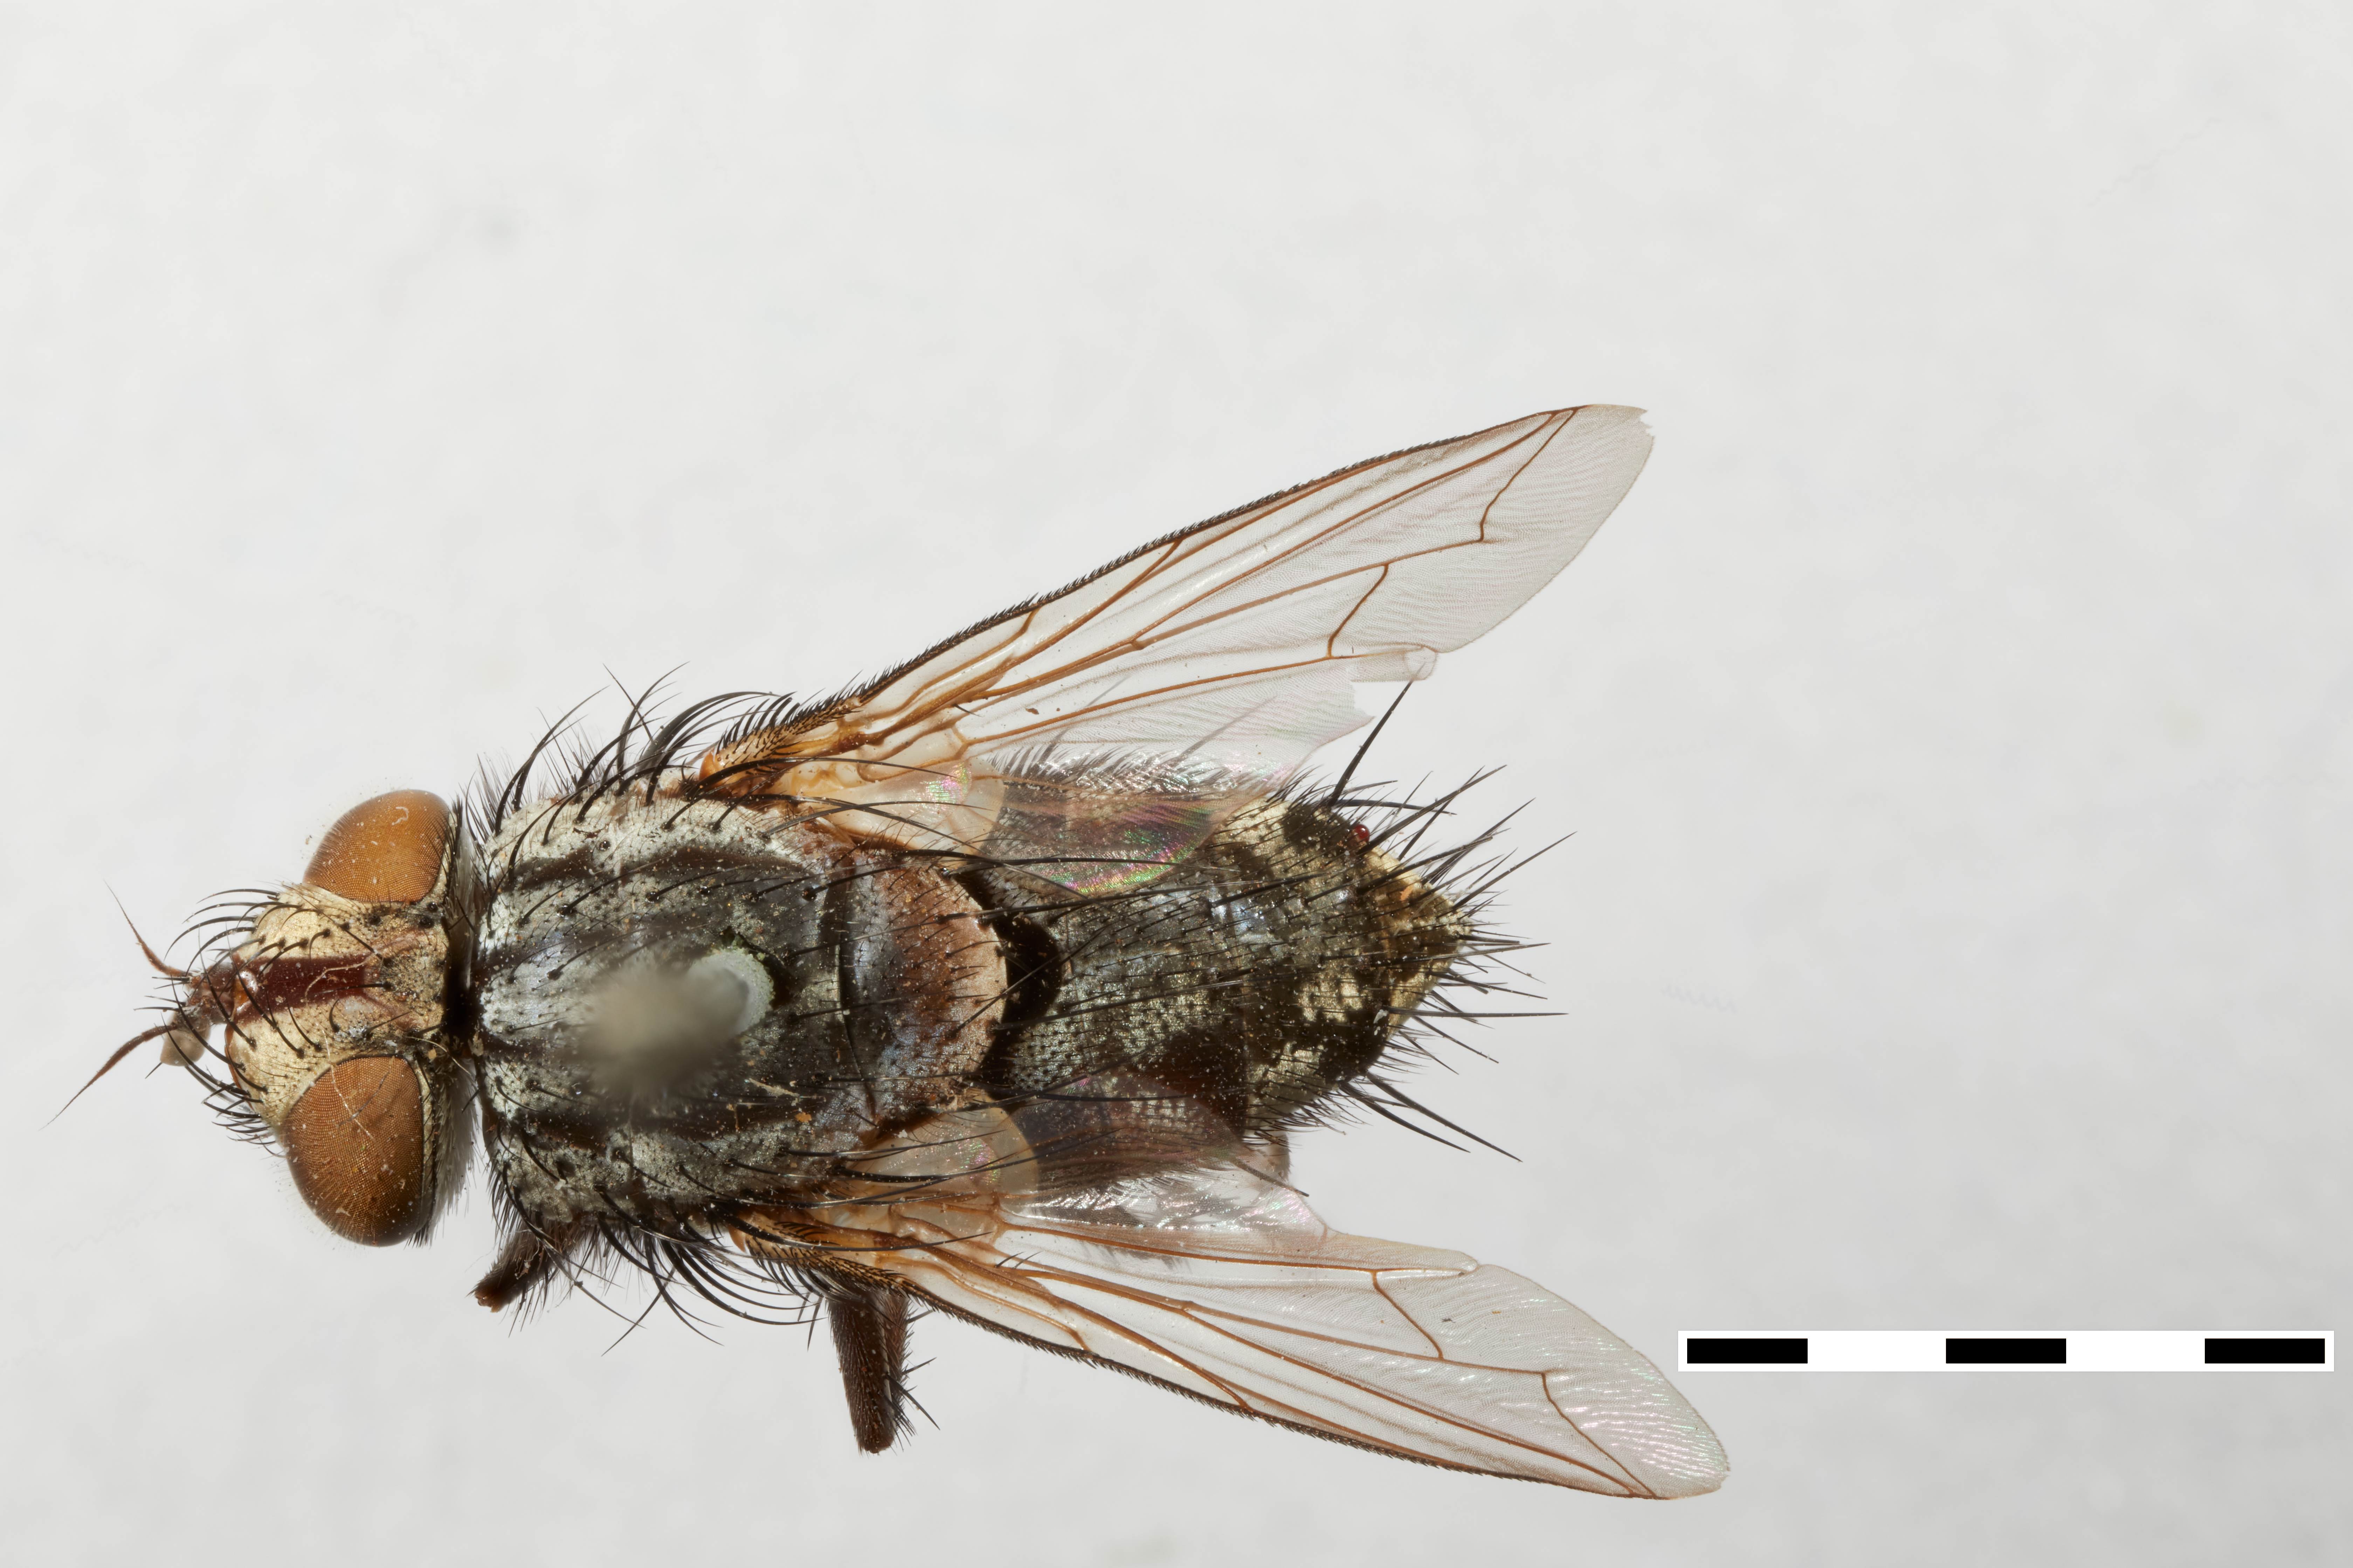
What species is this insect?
Poliophrys sierricola
